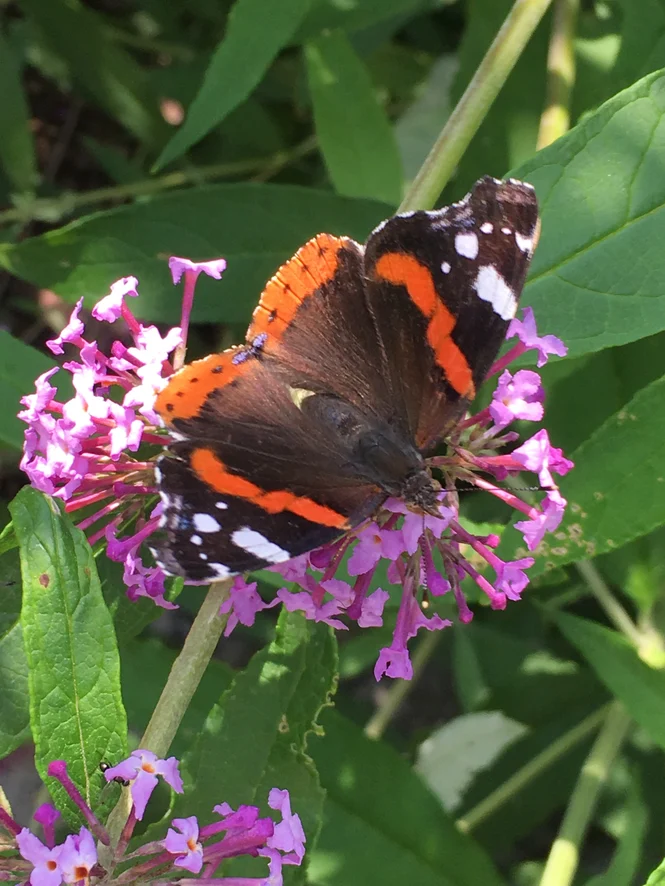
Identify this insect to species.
Vanessa atalanta
